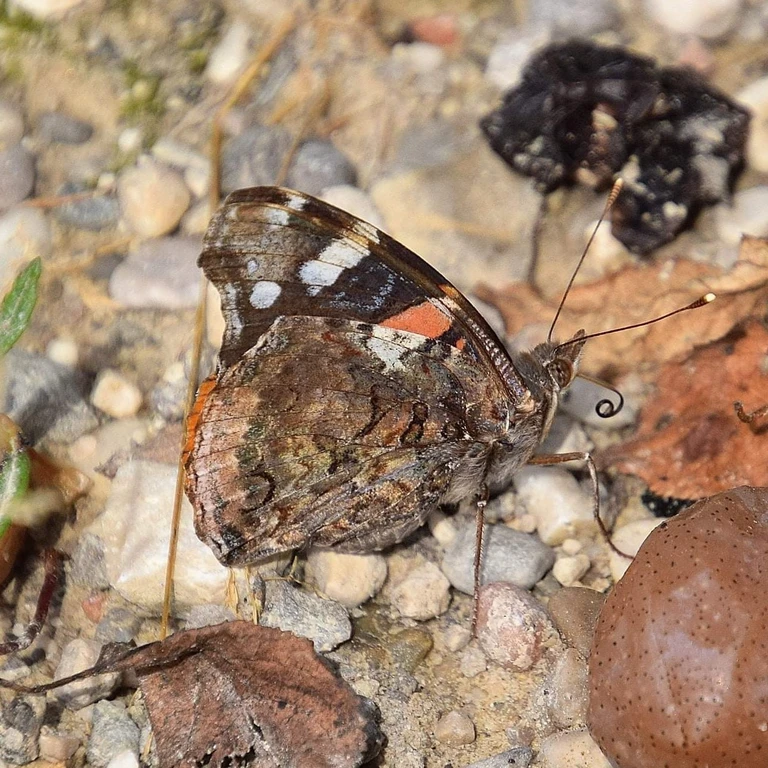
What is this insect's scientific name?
Vanessa atalanta
